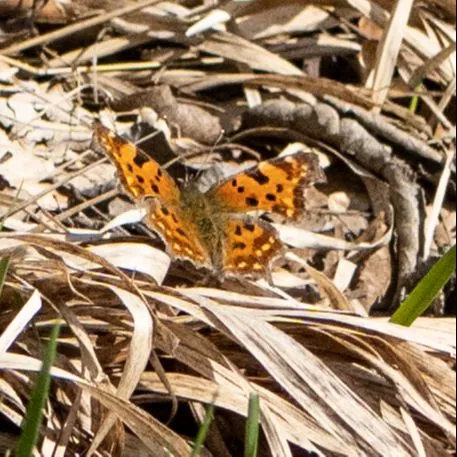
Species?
Polygonia c-album
